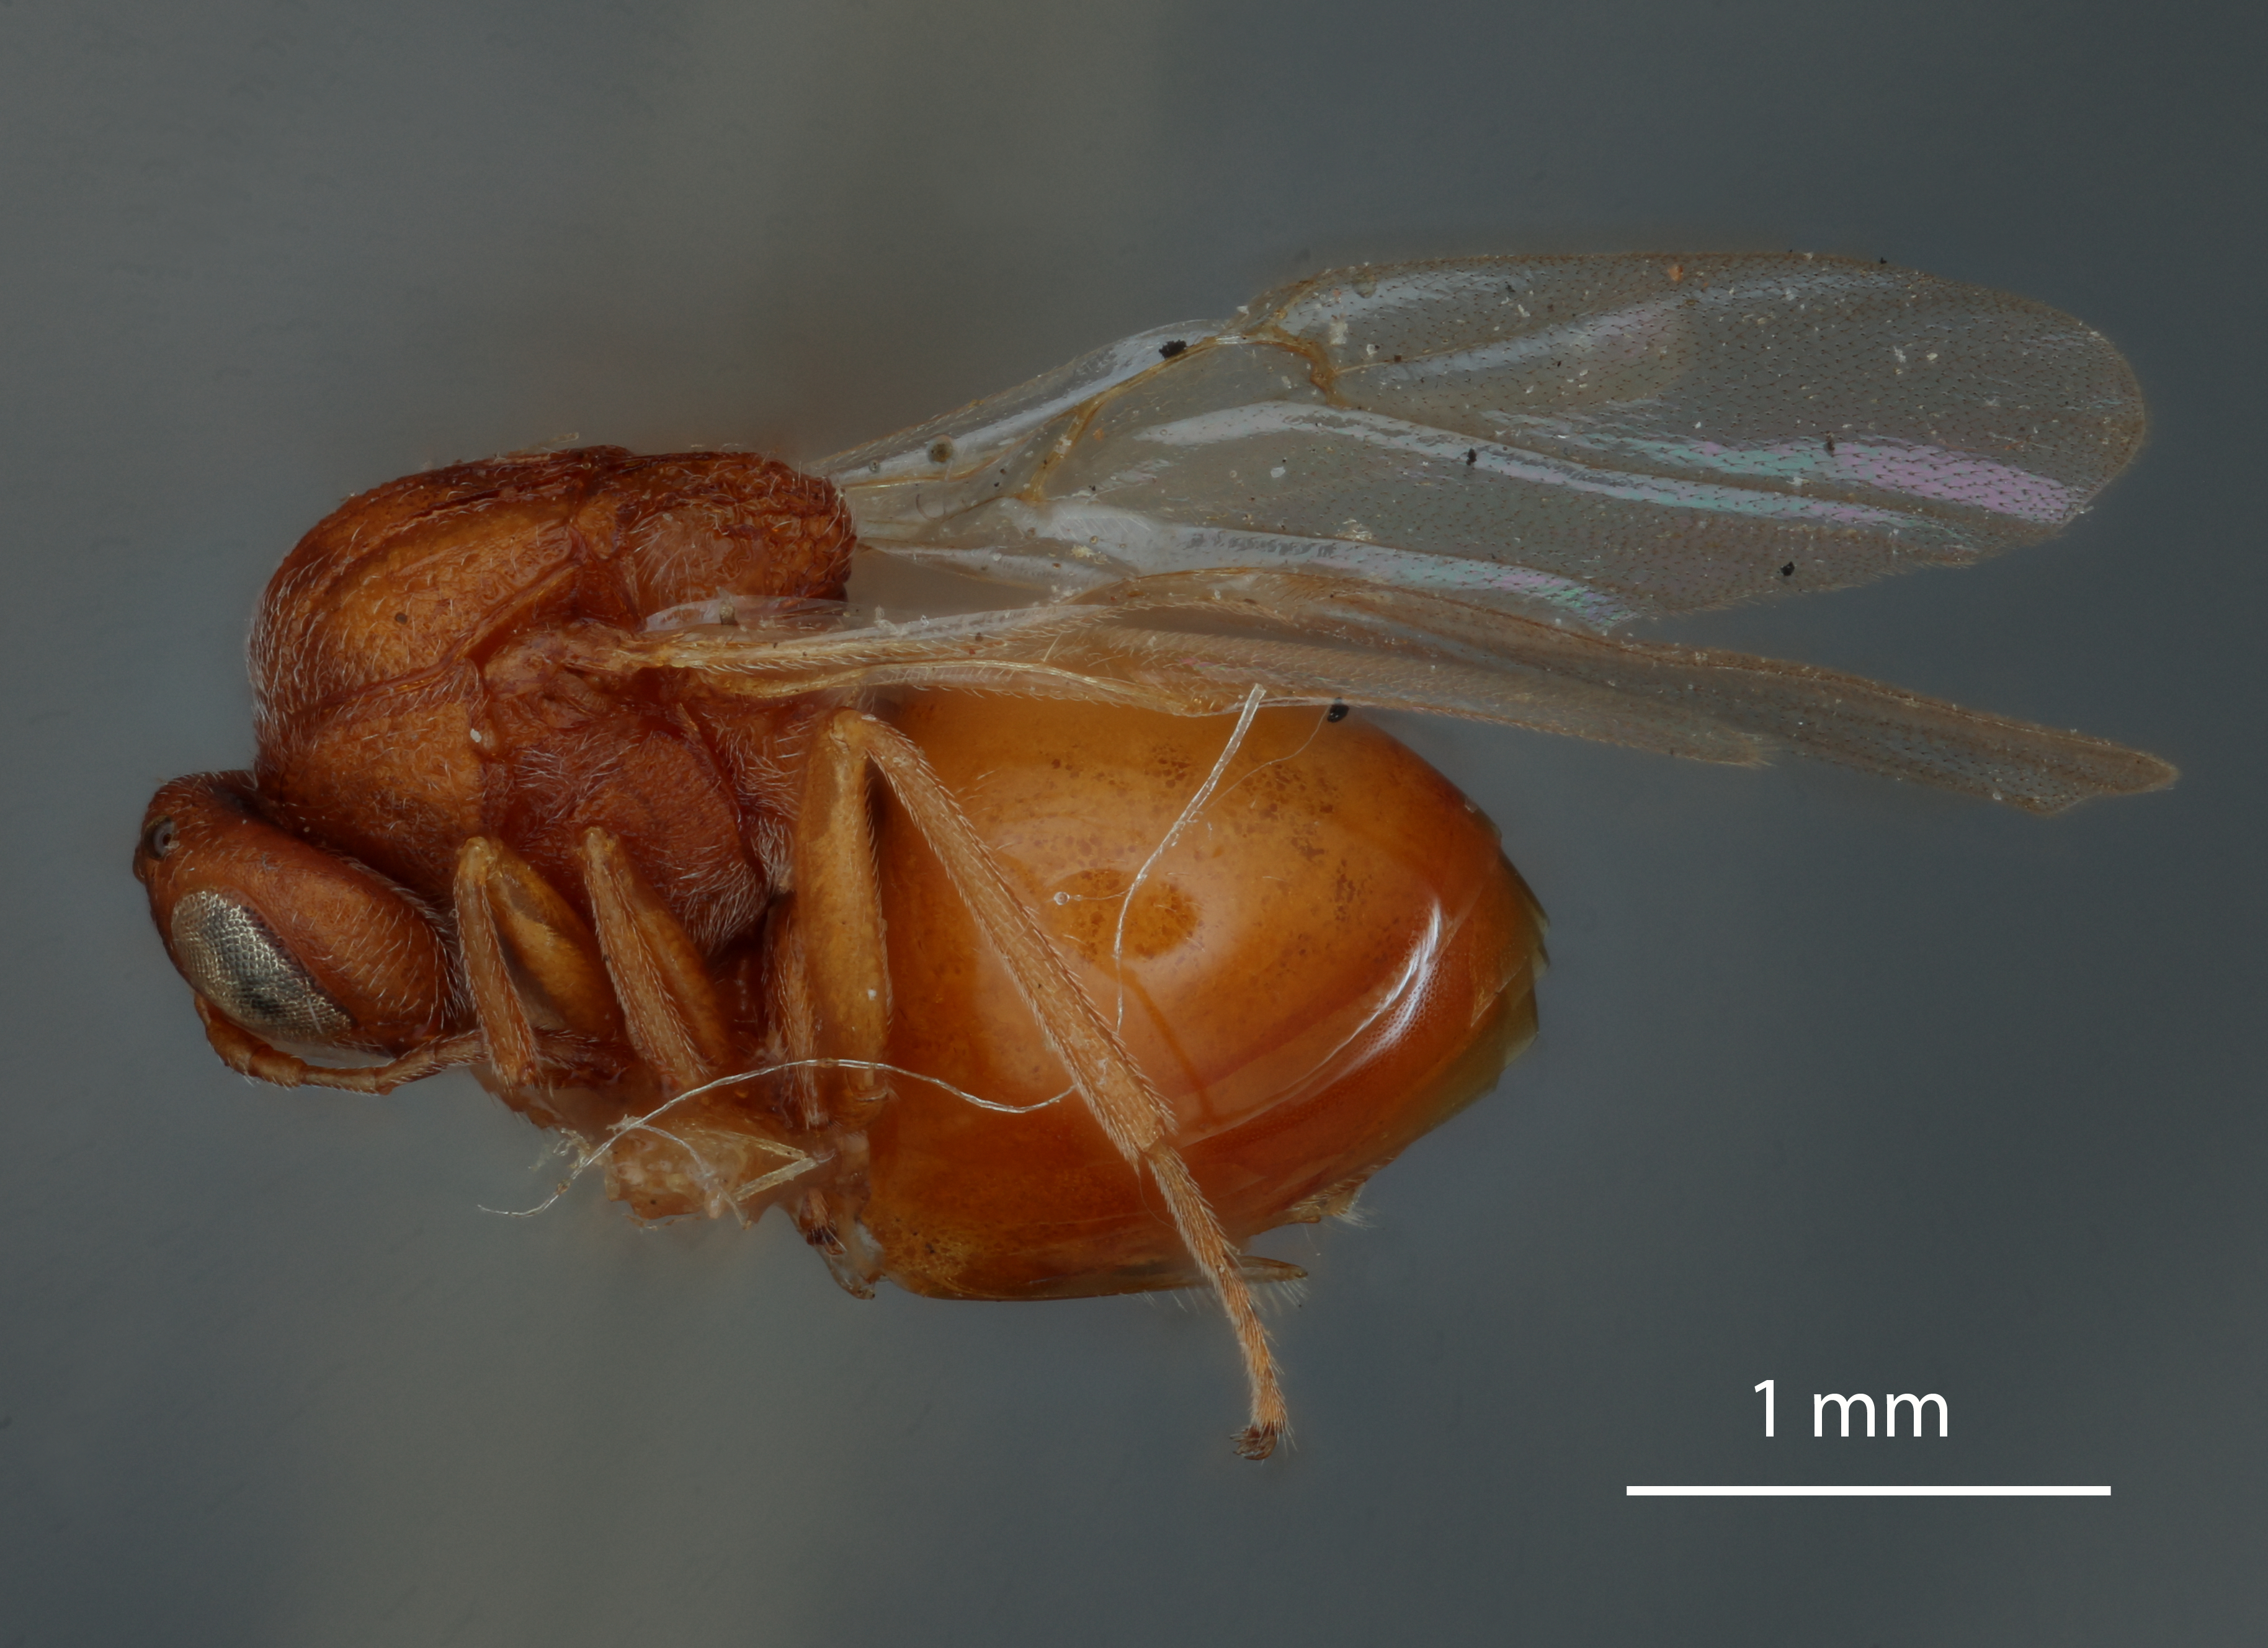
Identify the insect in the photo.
Andricus coronus
